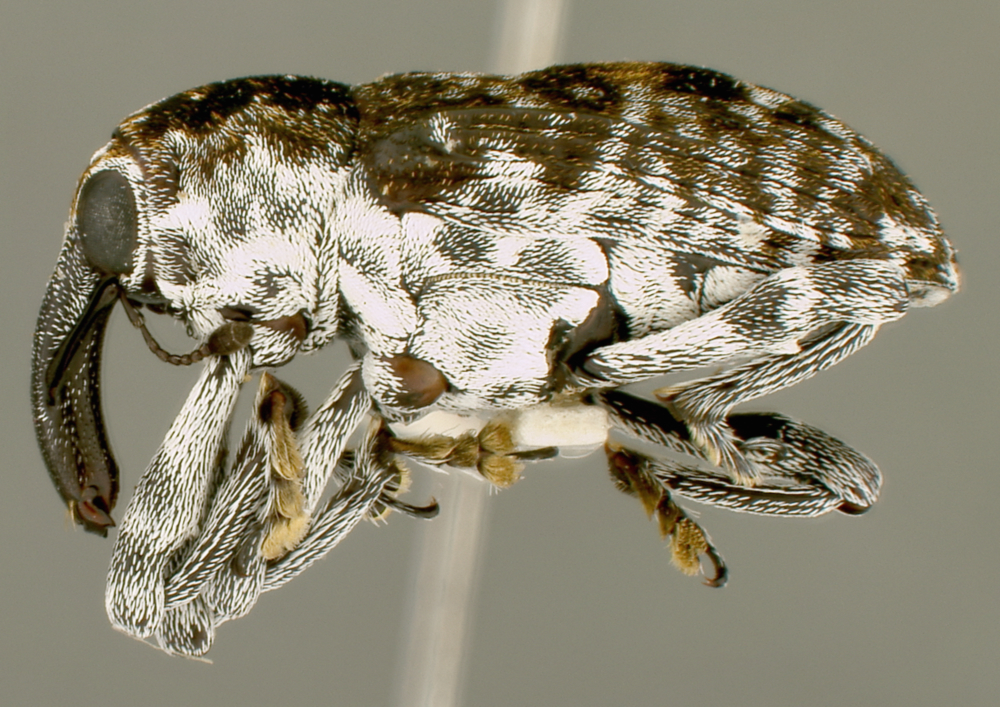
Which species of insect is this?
Peridinetus incertus
